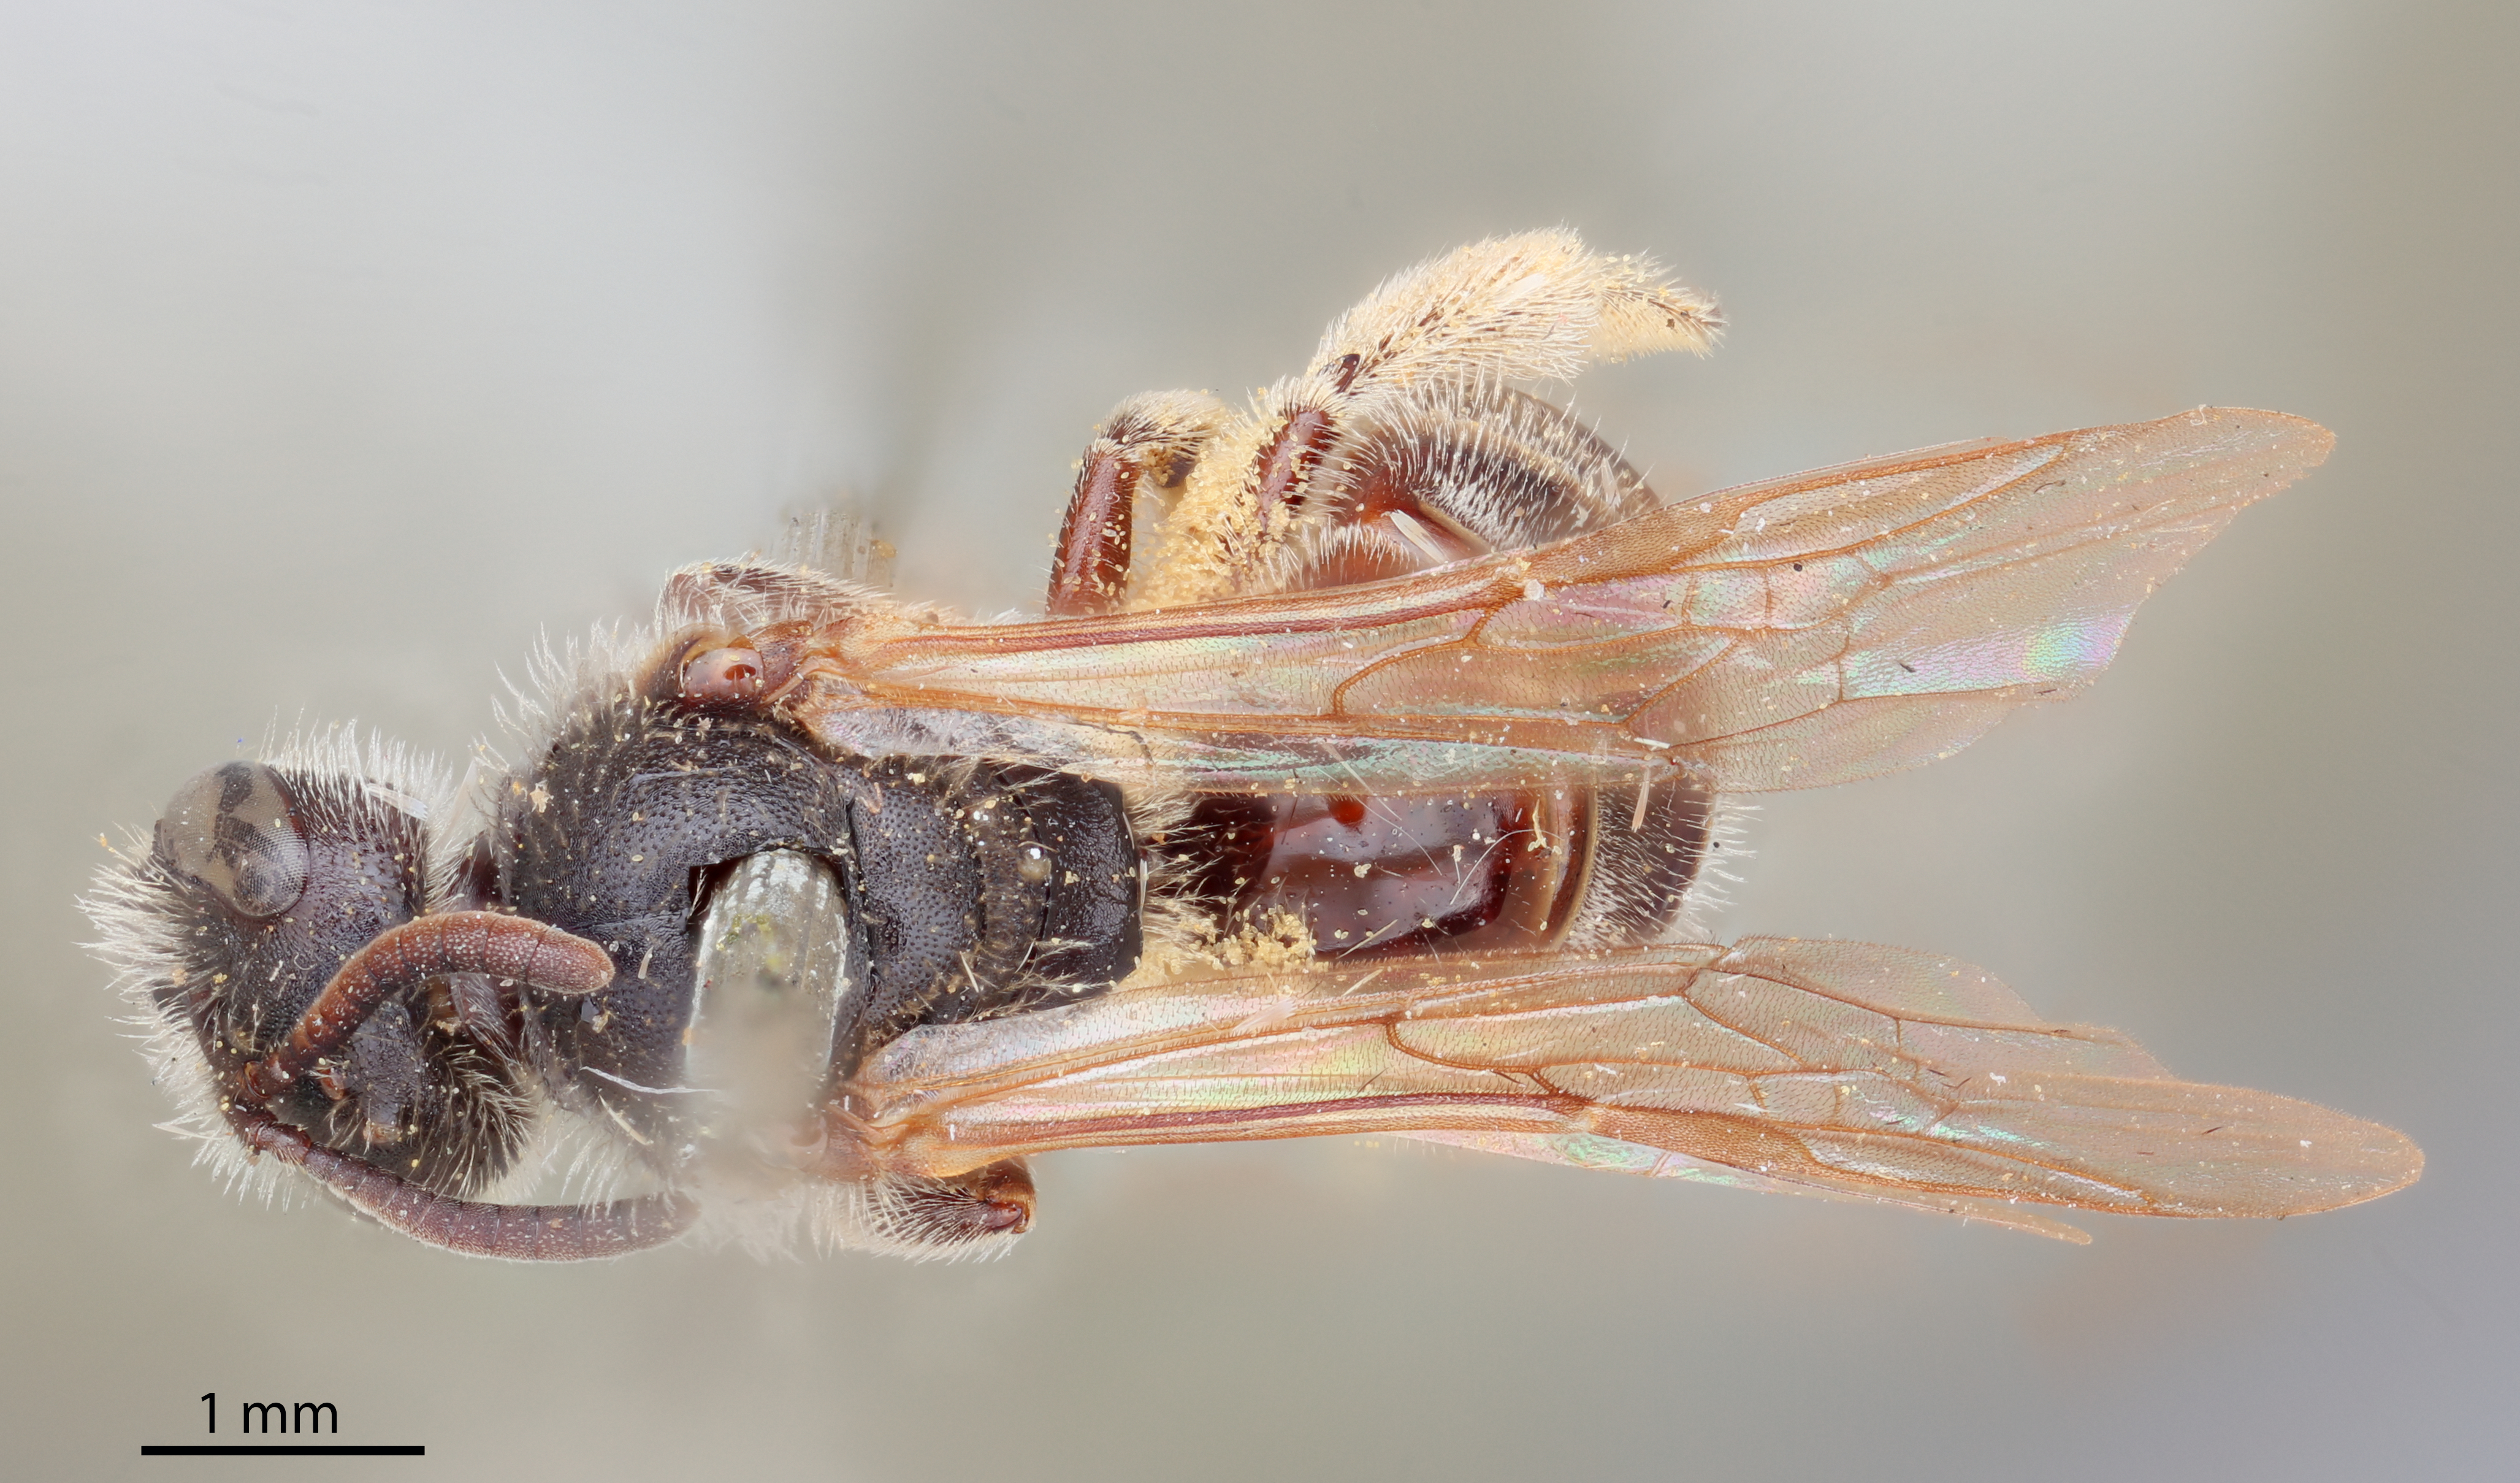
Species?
Halictus dasiphorae
